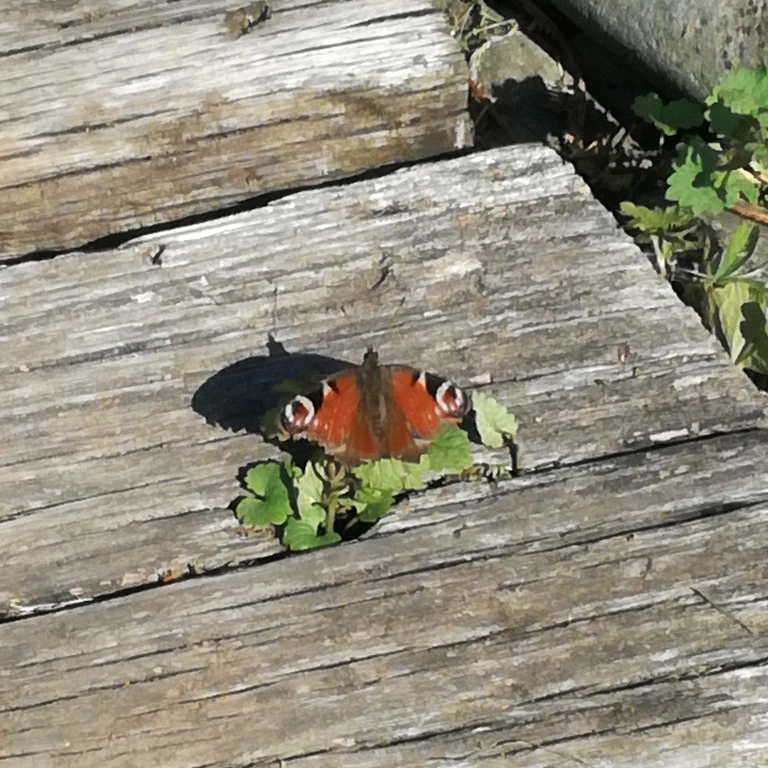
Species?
Aglais io
